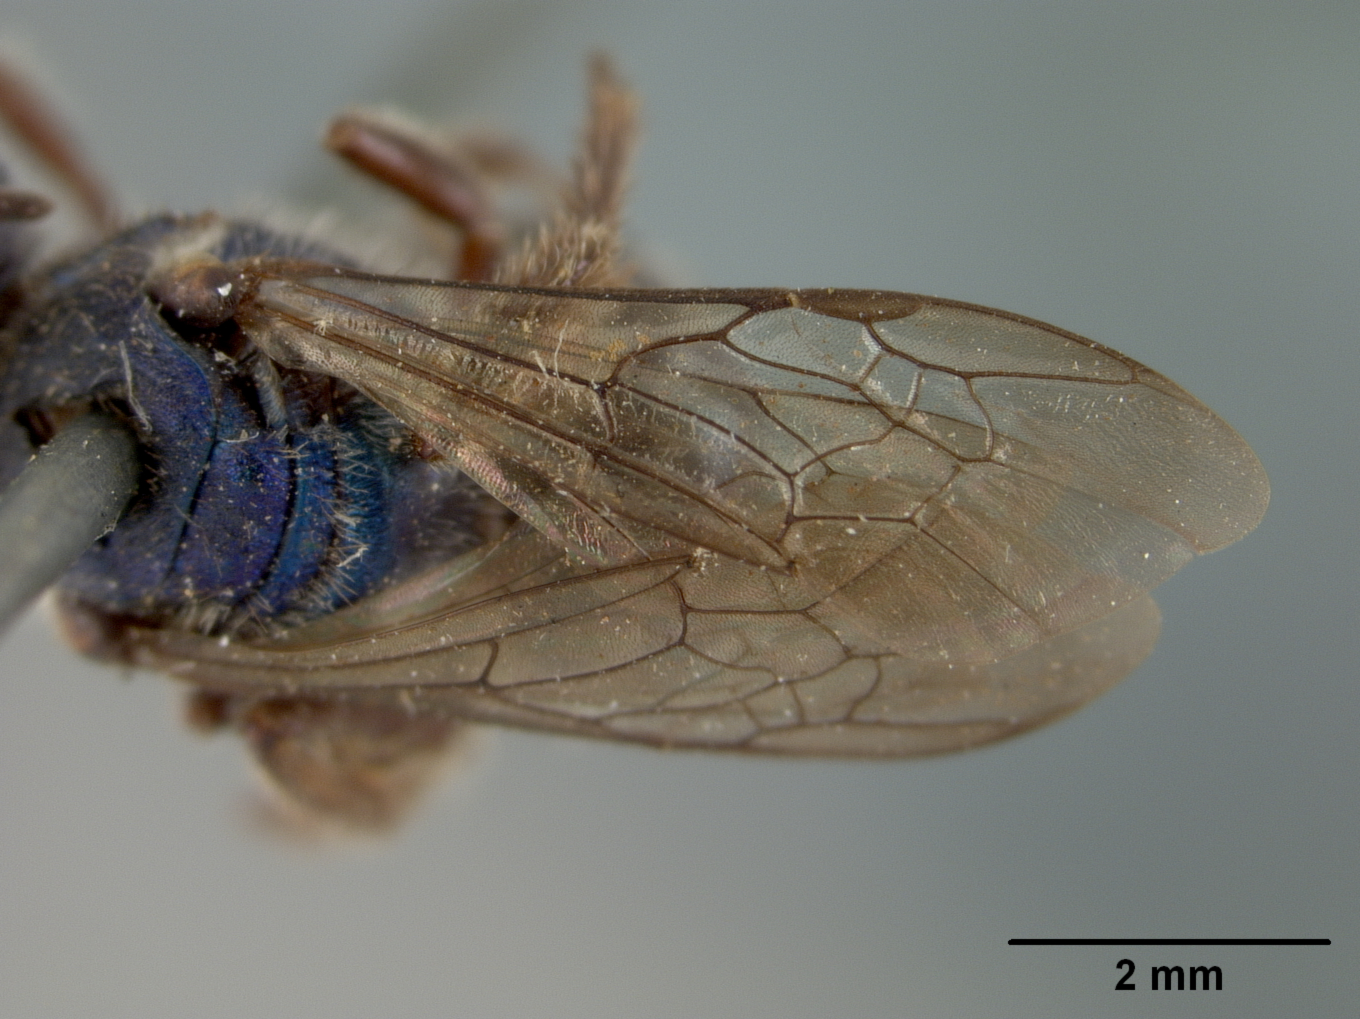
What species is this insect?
Augochlora nigrocyanea
